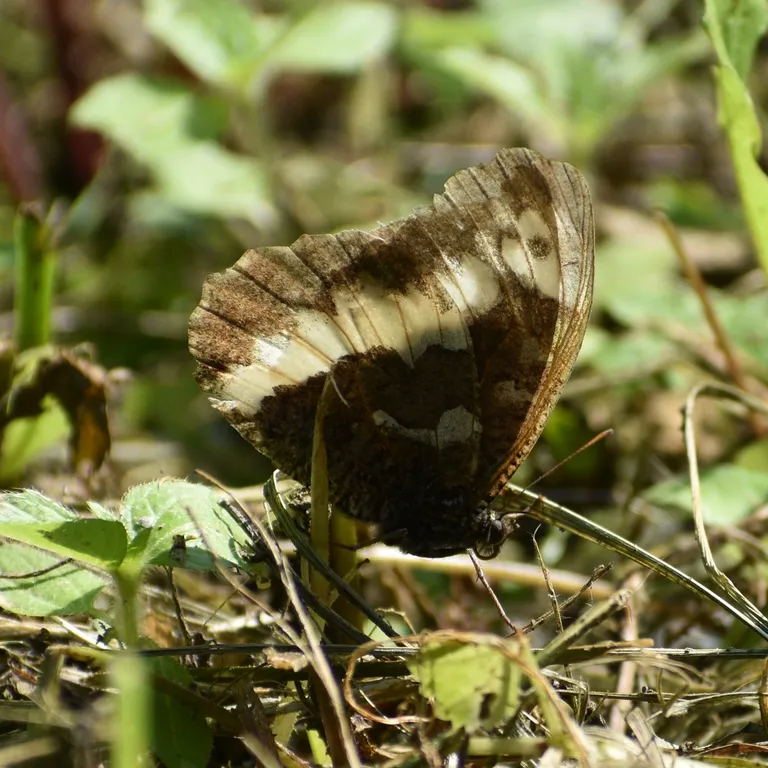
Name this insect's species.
Brintesia circe
